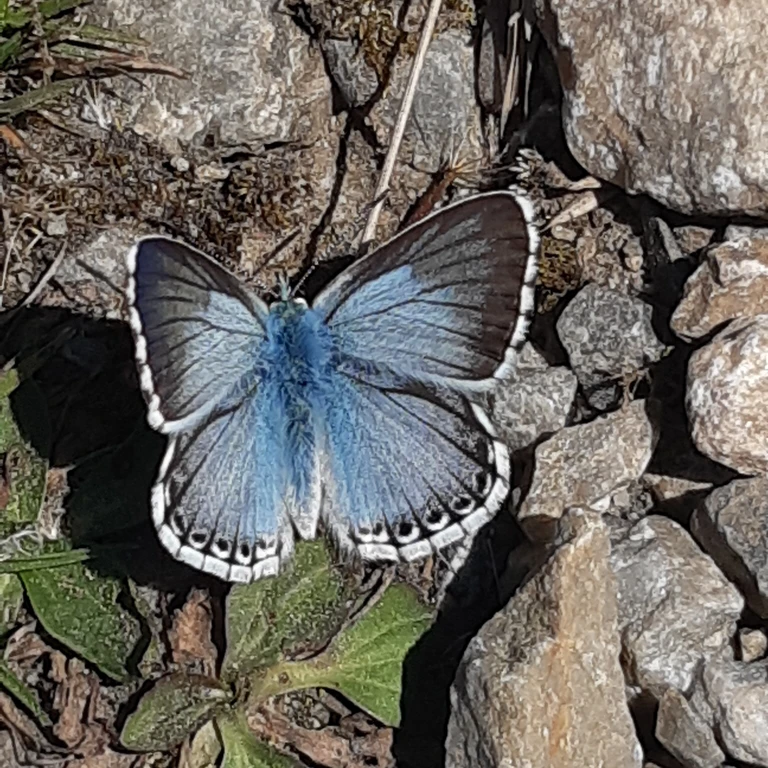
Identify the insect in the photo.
Lysandra coridon
